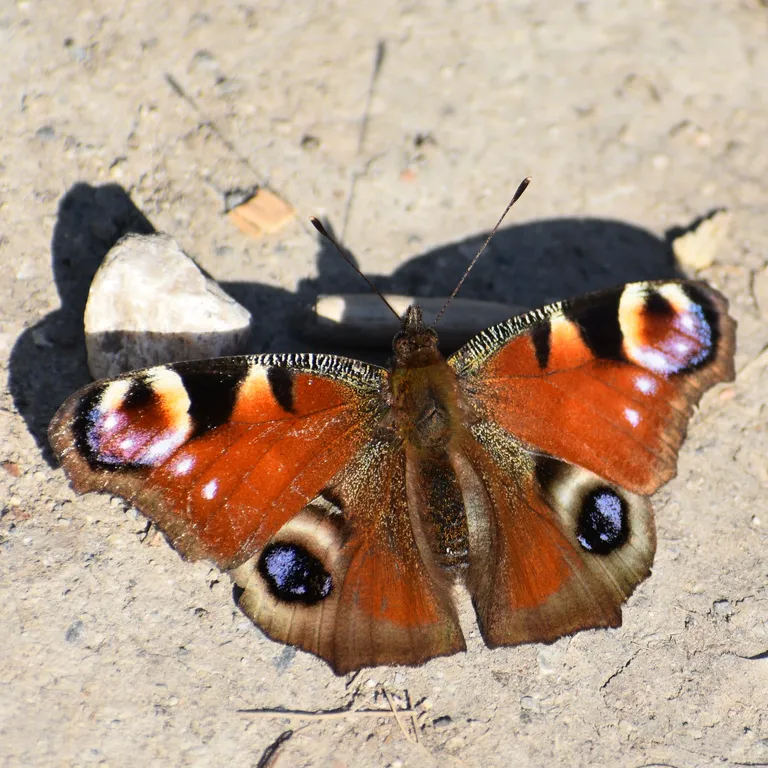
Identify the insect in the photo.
Aglais io
